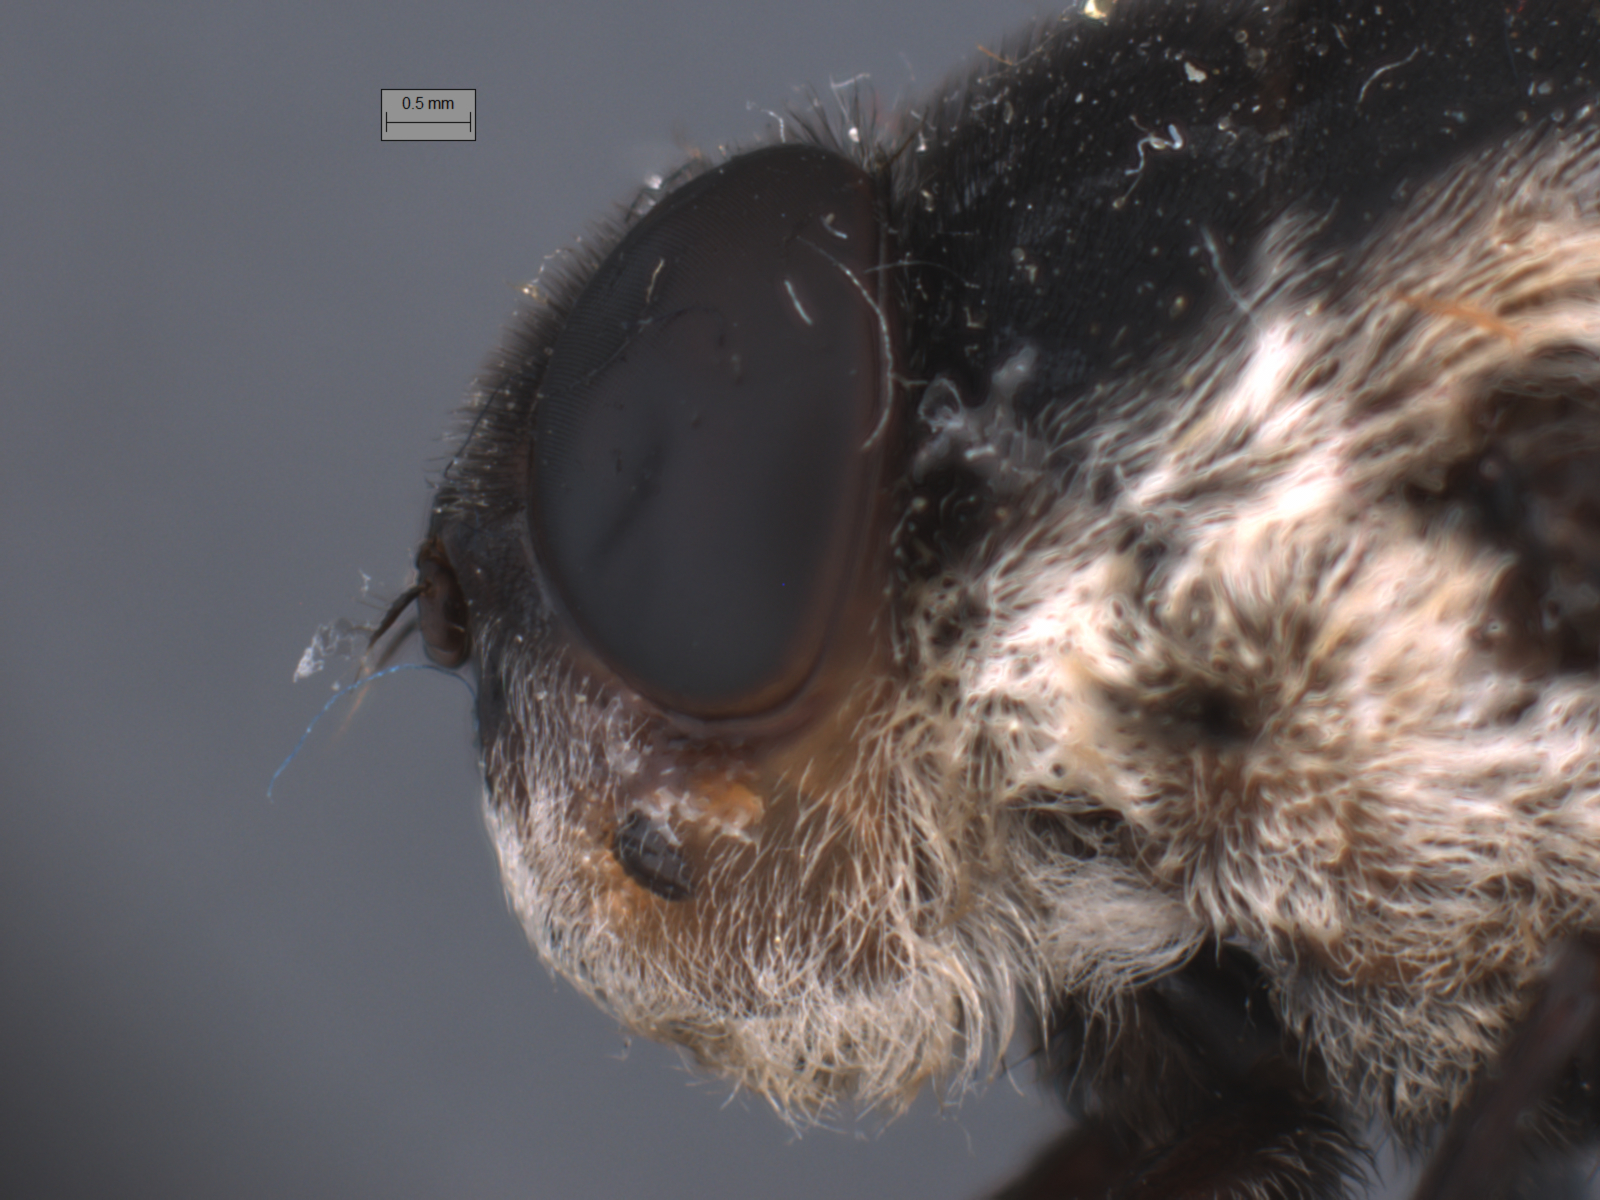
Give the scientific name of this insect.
Cuterebra fontinella
